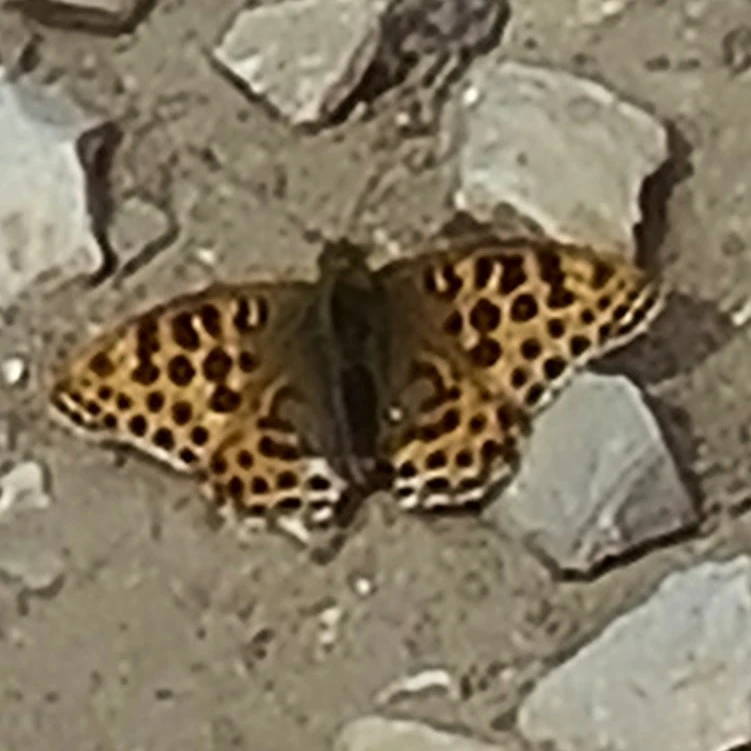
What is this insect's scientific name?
Issoria lathonia
